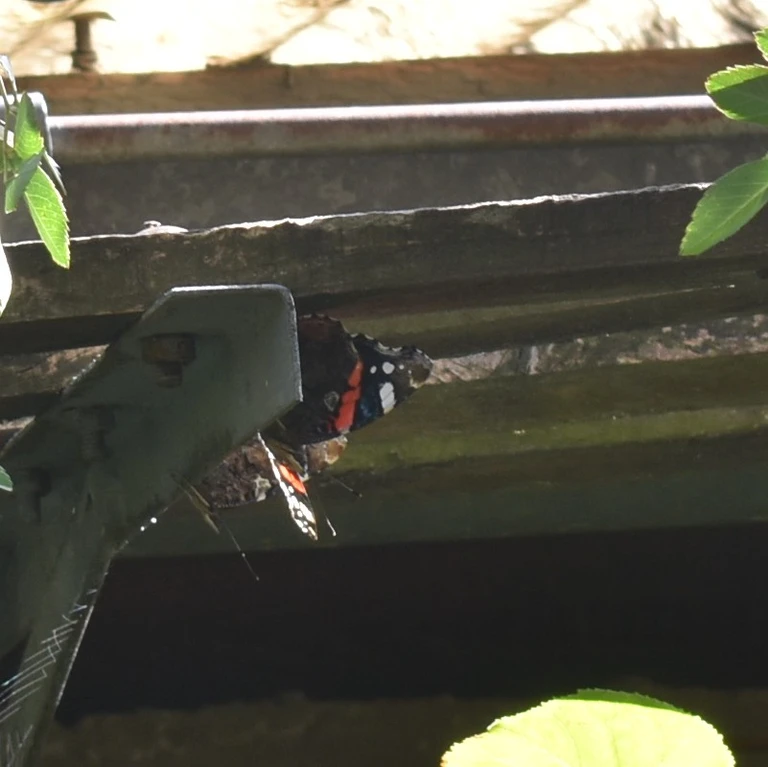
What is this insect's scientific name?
Vanessa atalanta
